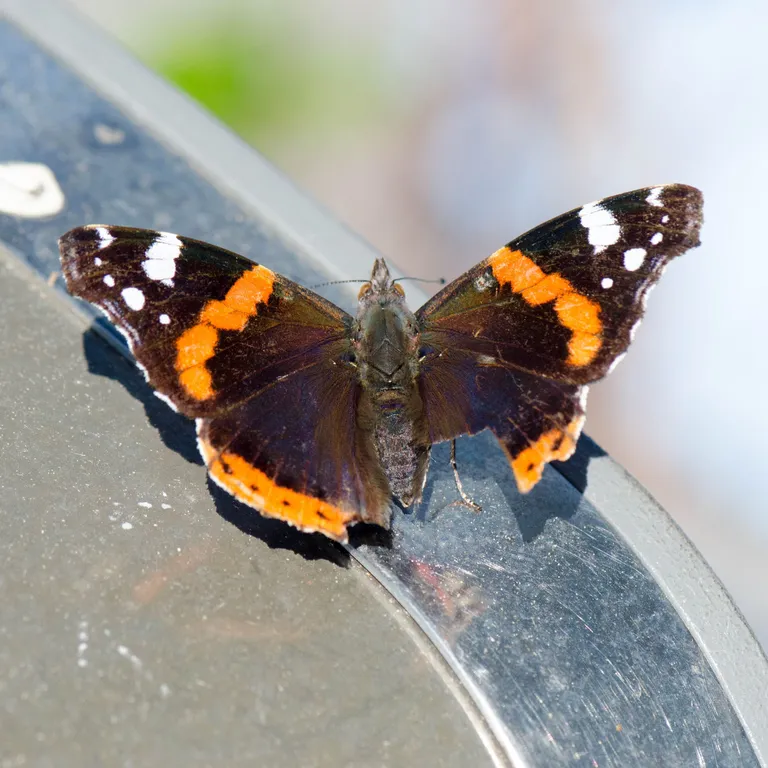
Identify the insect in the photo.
Vanessa atalanta
